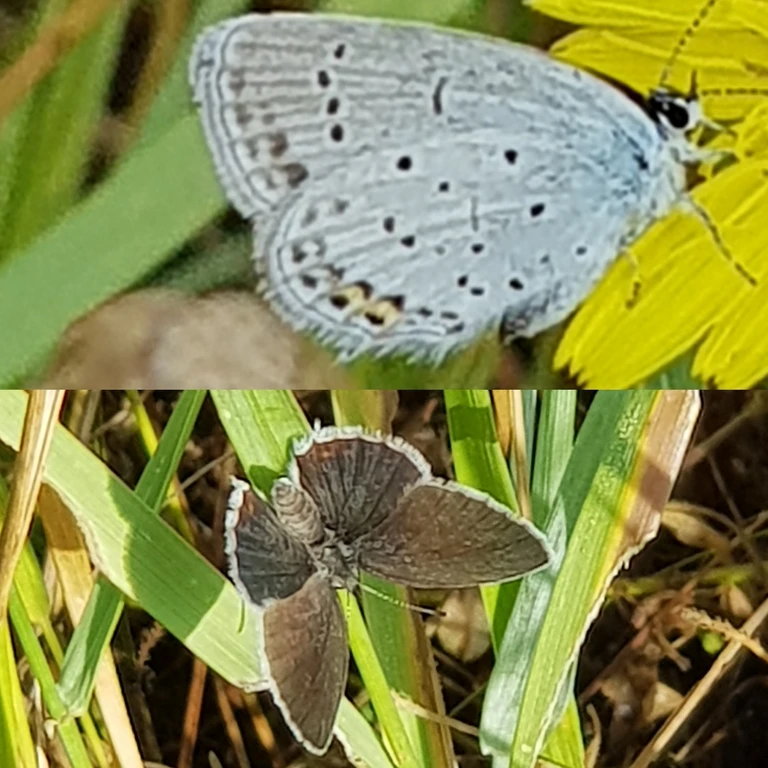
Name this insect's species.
Cupido argiades (also Elkalyce argiades)
